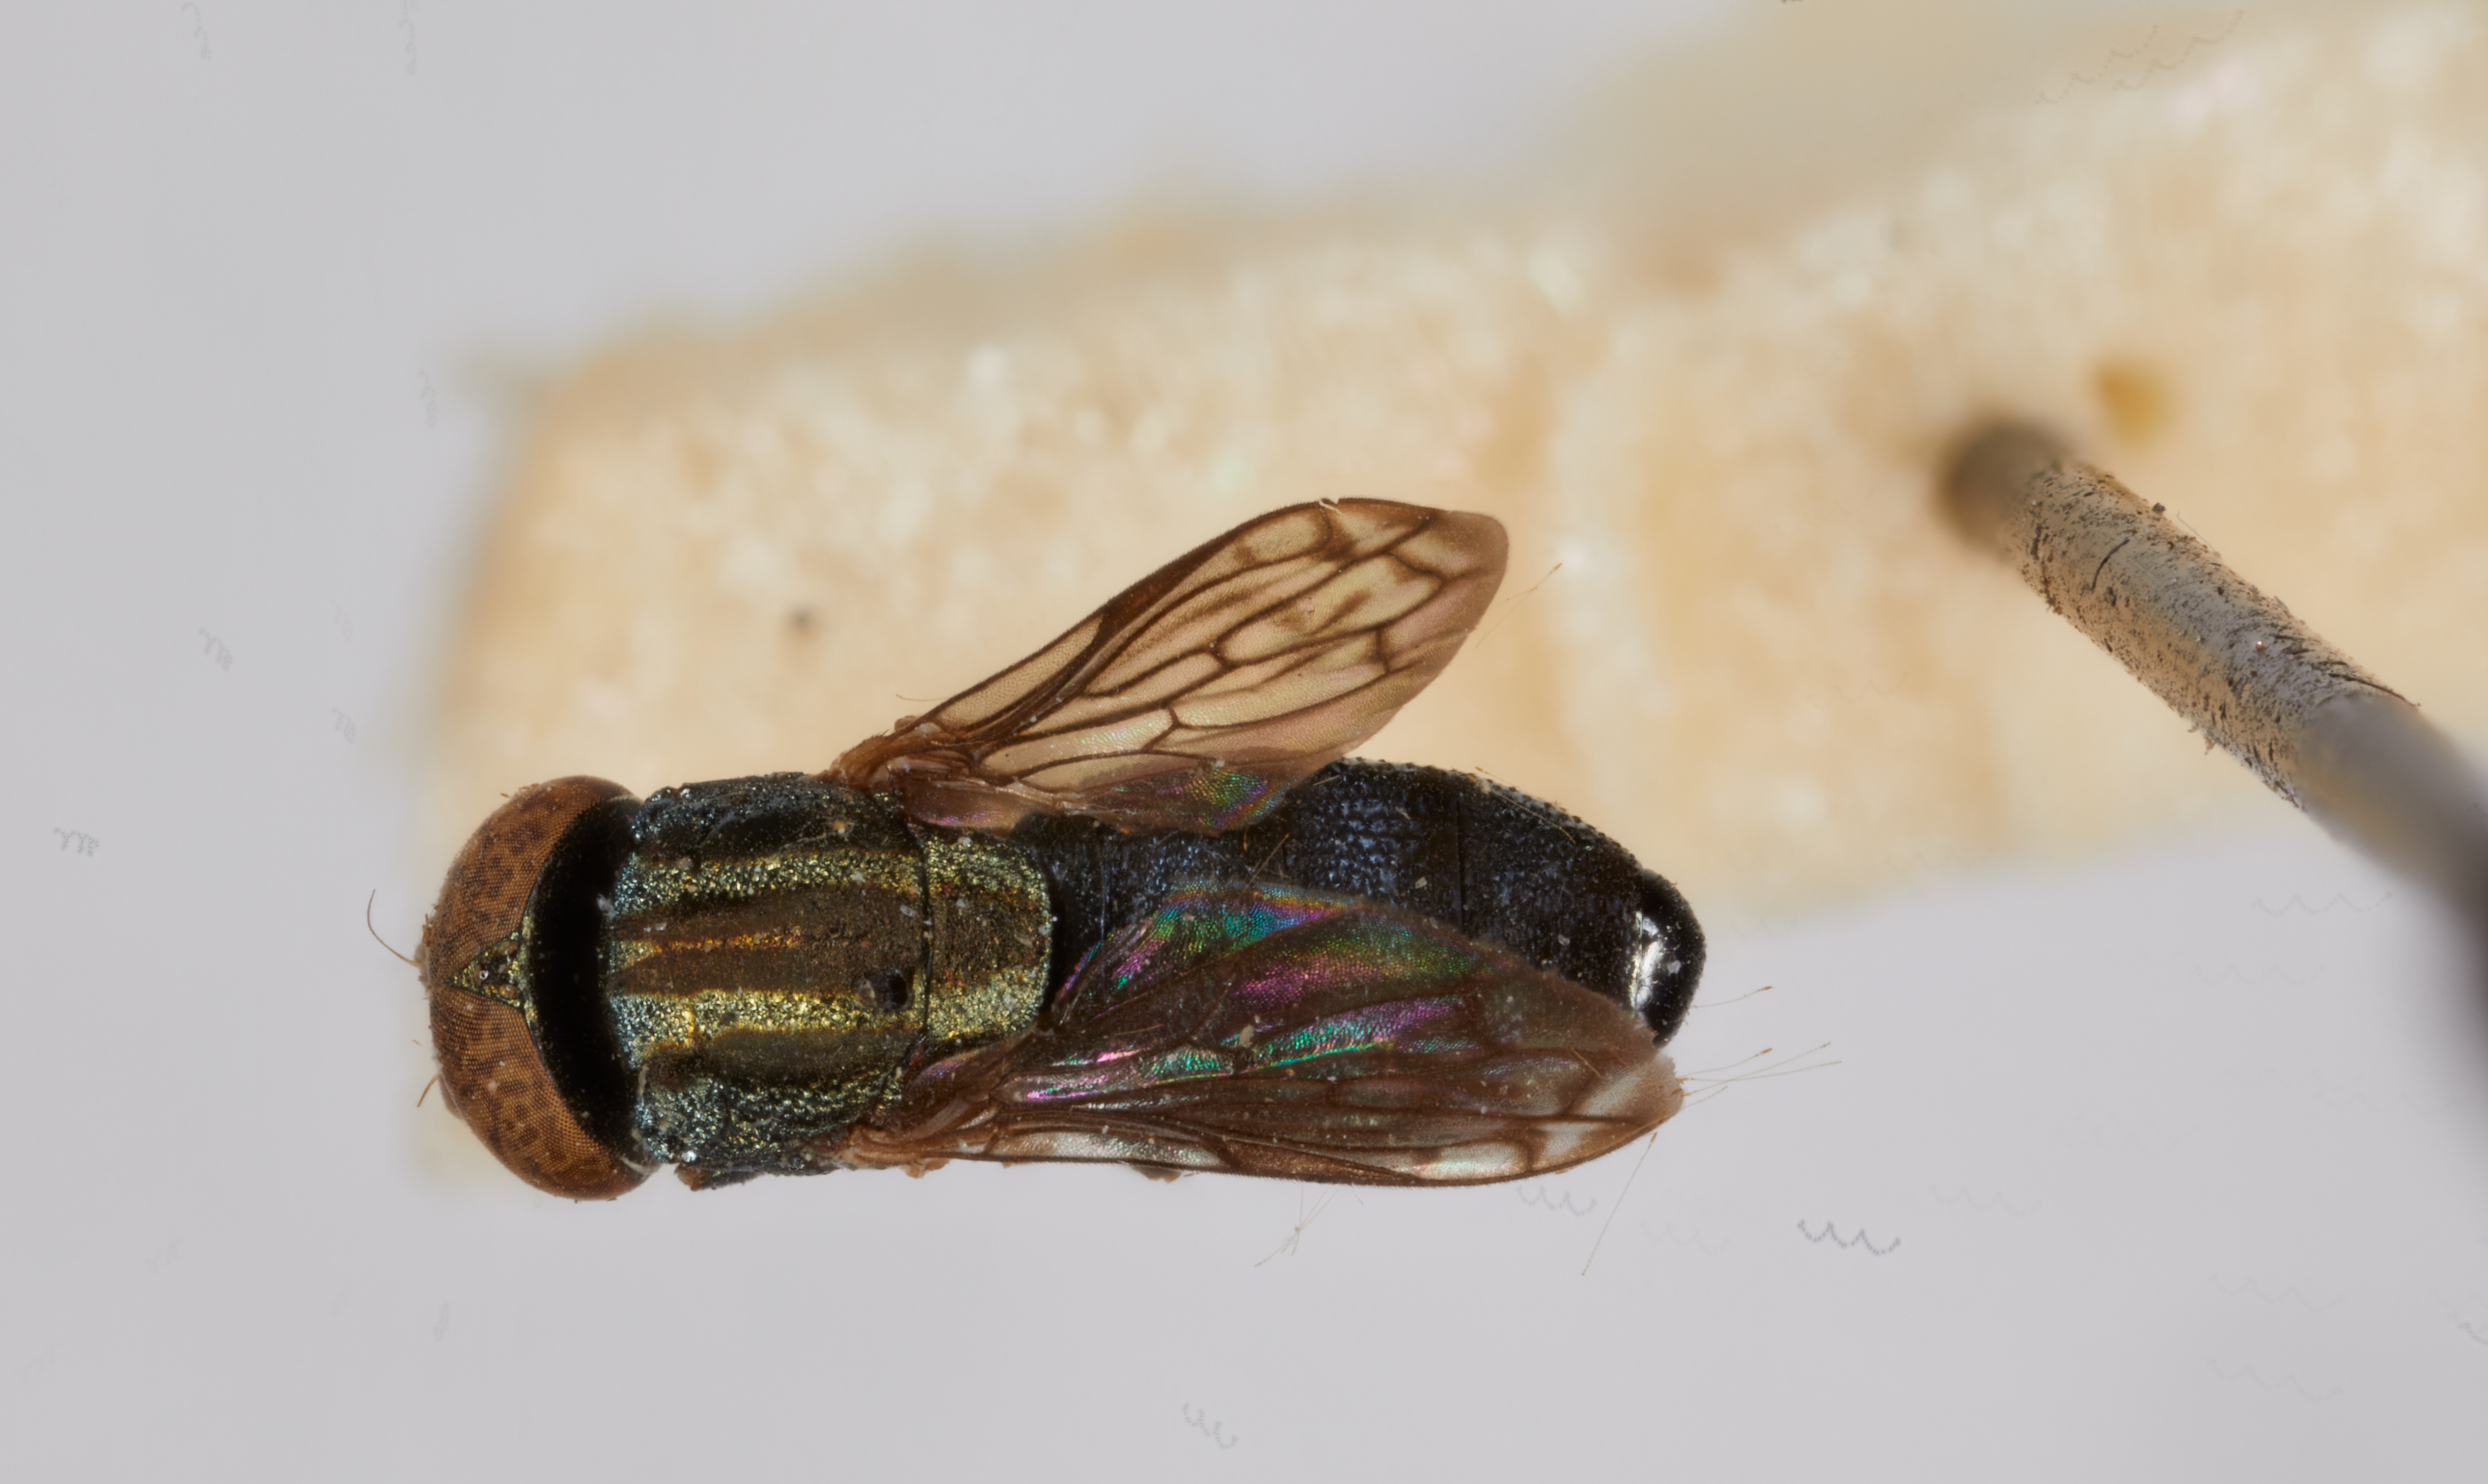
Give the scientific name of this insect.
Chrysogaster shannoni
